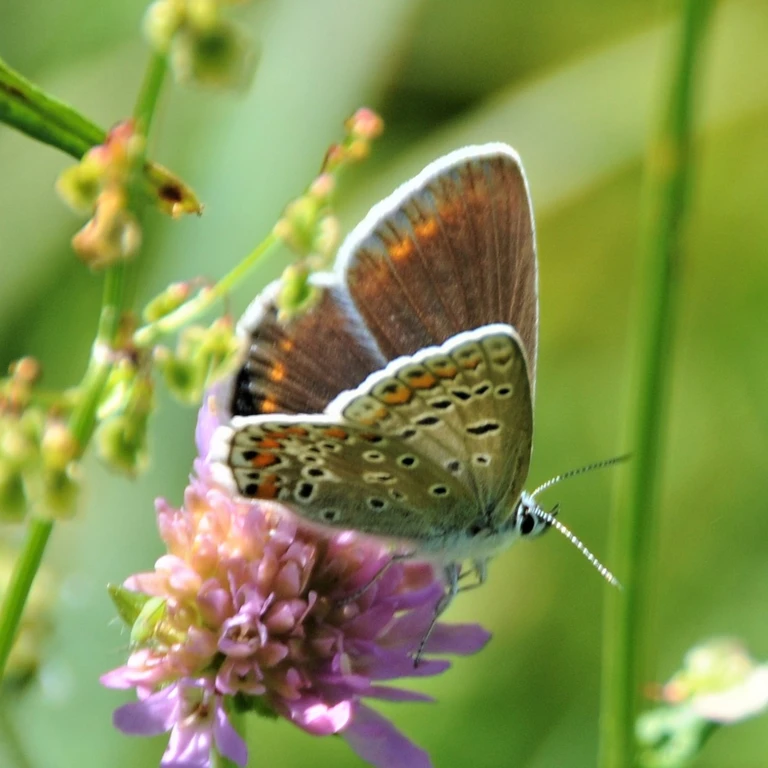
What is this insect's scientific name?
Polyommatus icarus
